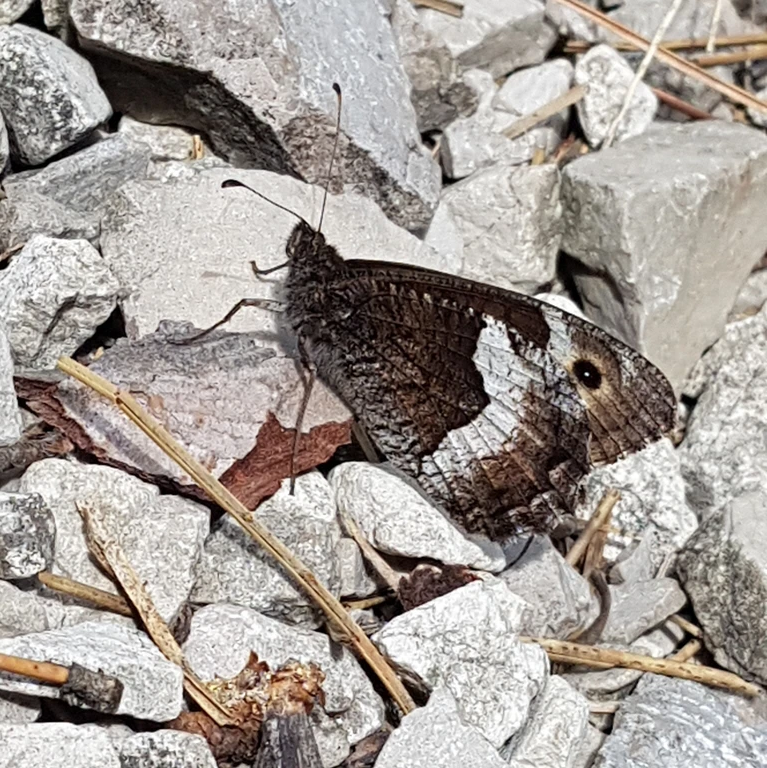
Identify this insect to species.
Hipparchia alcyone
